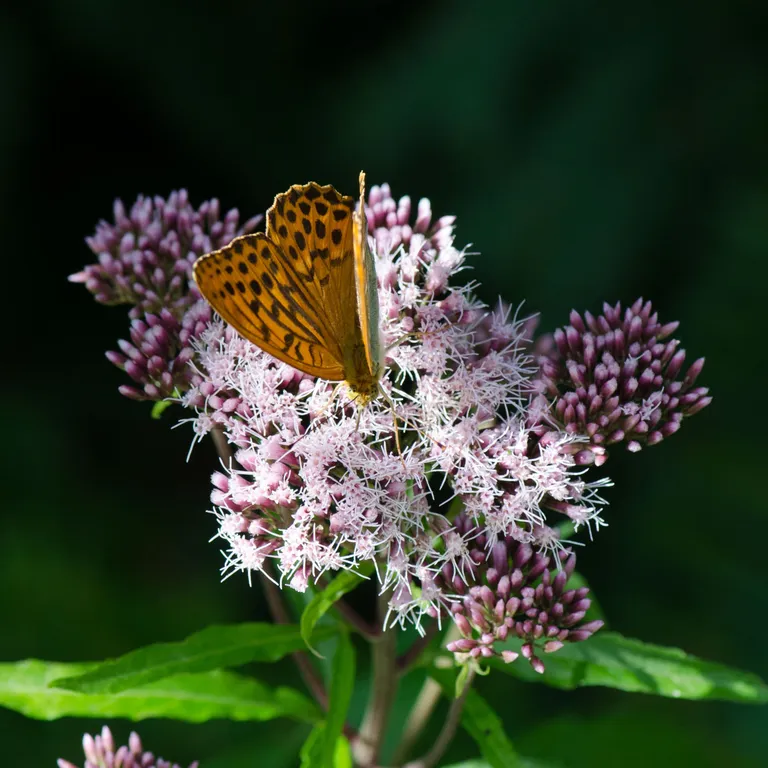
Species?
Argynnis paphia
